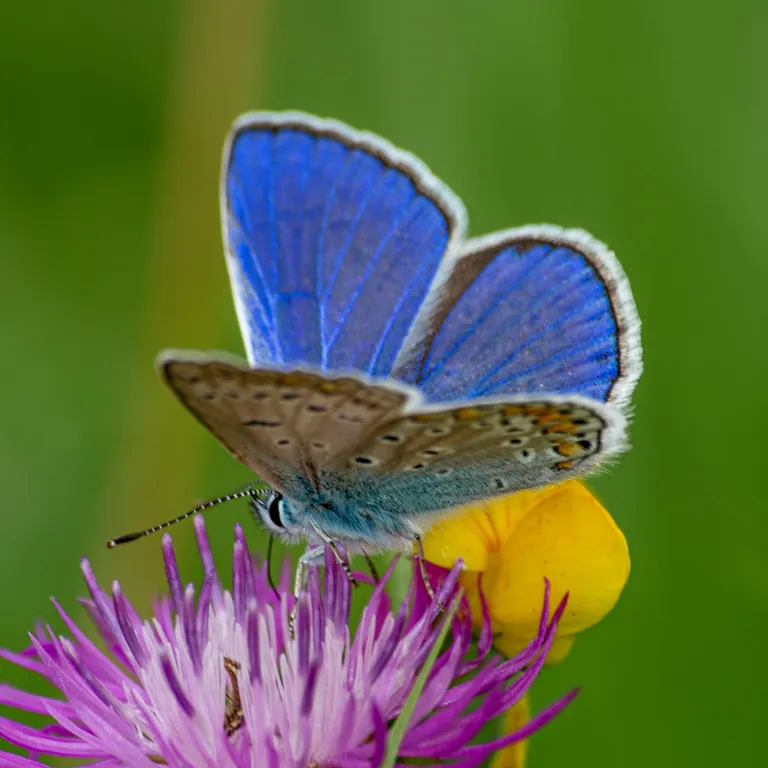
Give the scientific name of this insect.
Polyommatus icarus
